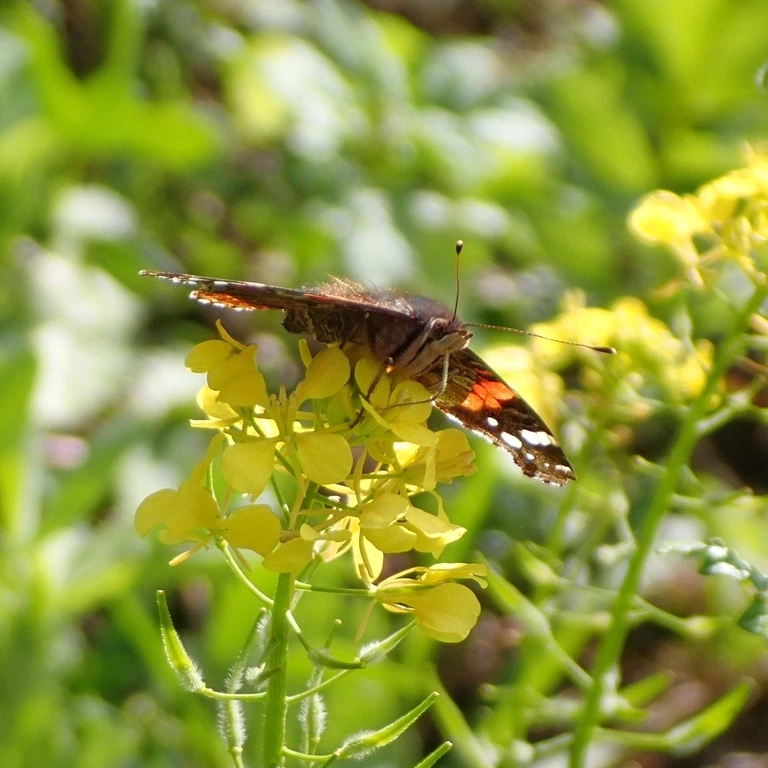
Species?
Vanessa atalanta
